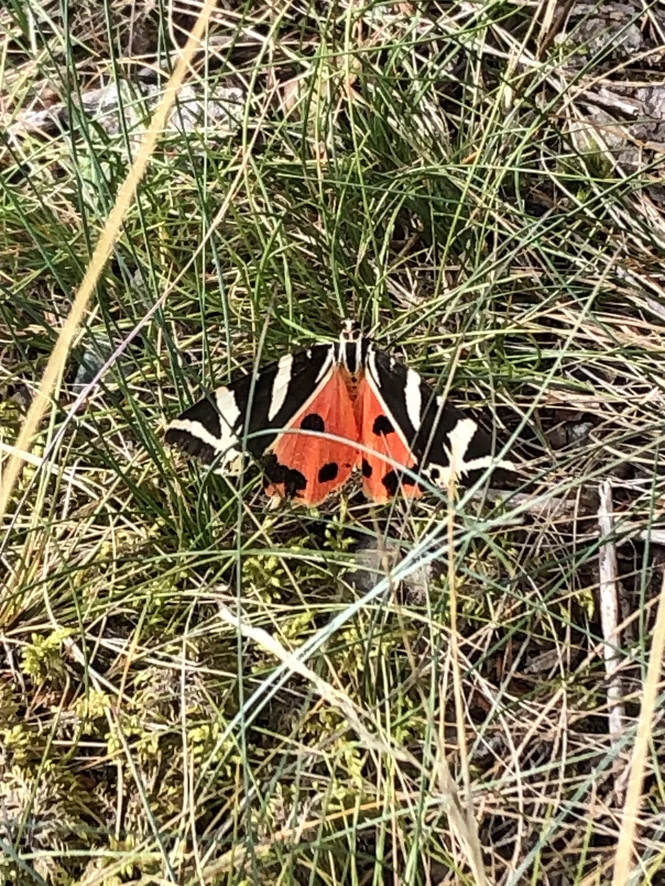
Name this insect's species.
Euplagia quadripunctaria
